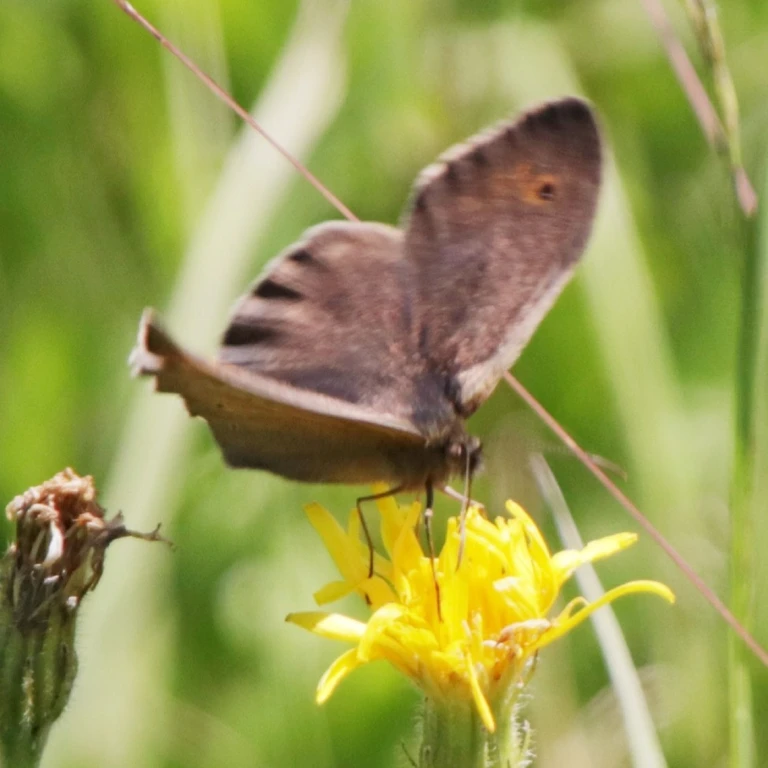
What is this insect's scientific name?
Maniola jurtina
